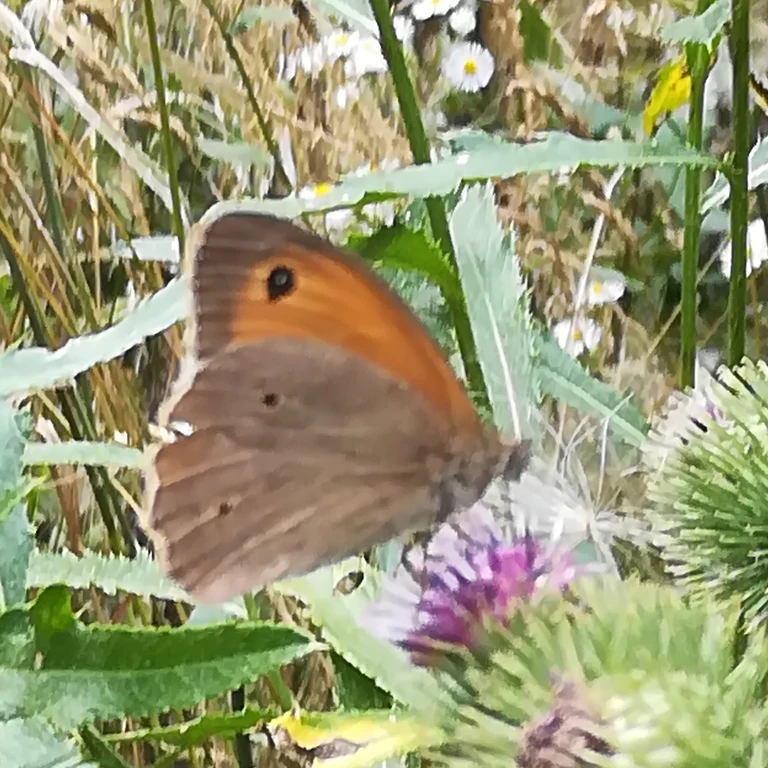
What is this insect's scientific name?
Maniola jurtina
